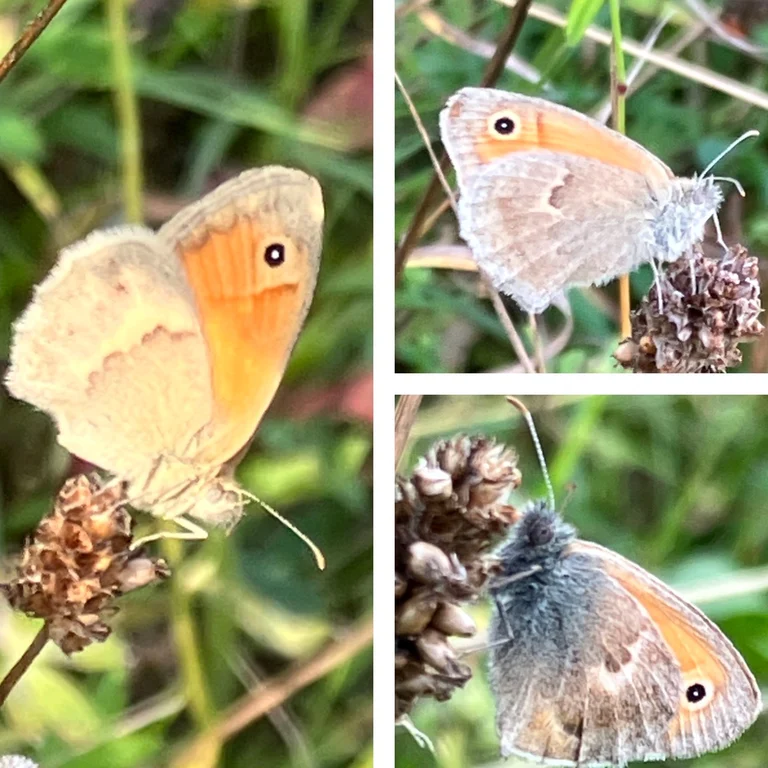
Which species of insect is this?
Coenonympha pamphilus
